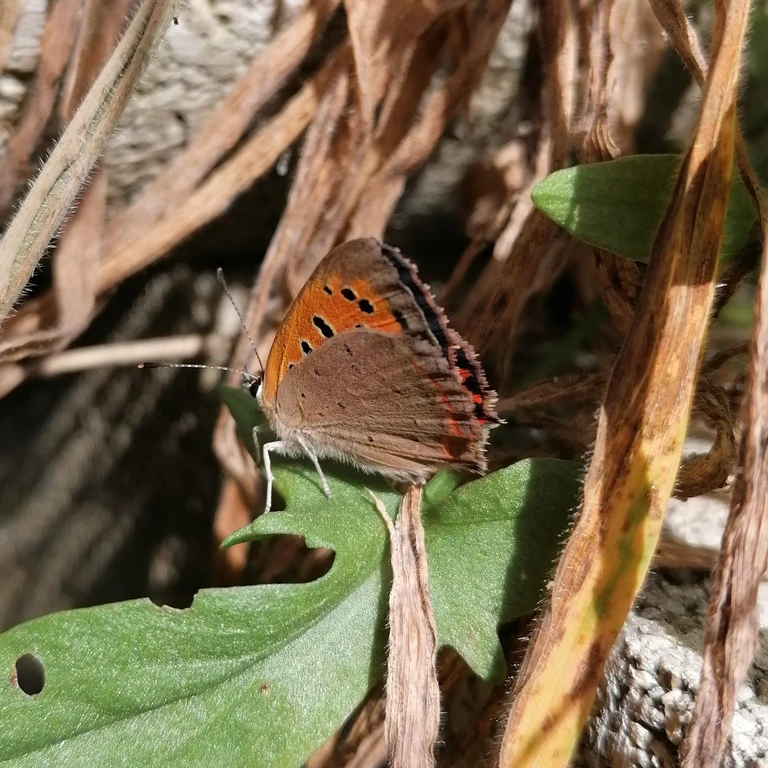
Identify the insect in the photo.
Lycaena phlaeas
